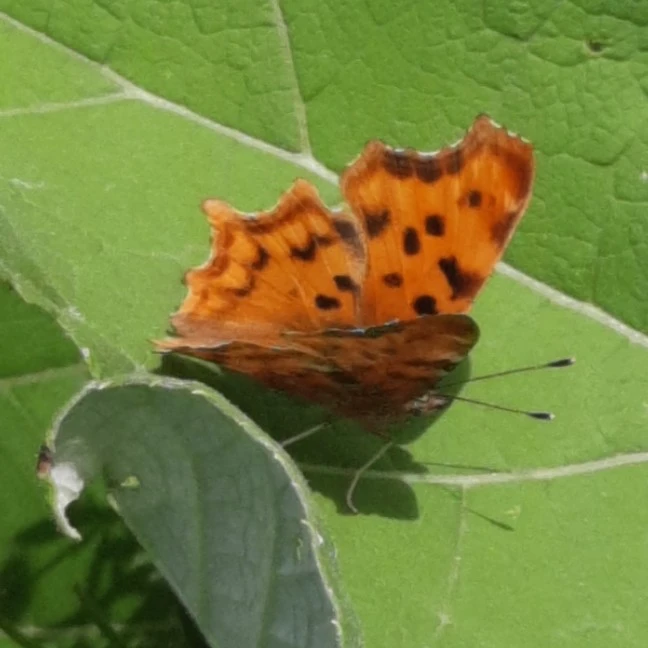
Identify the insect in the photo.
Polygonia c-album
